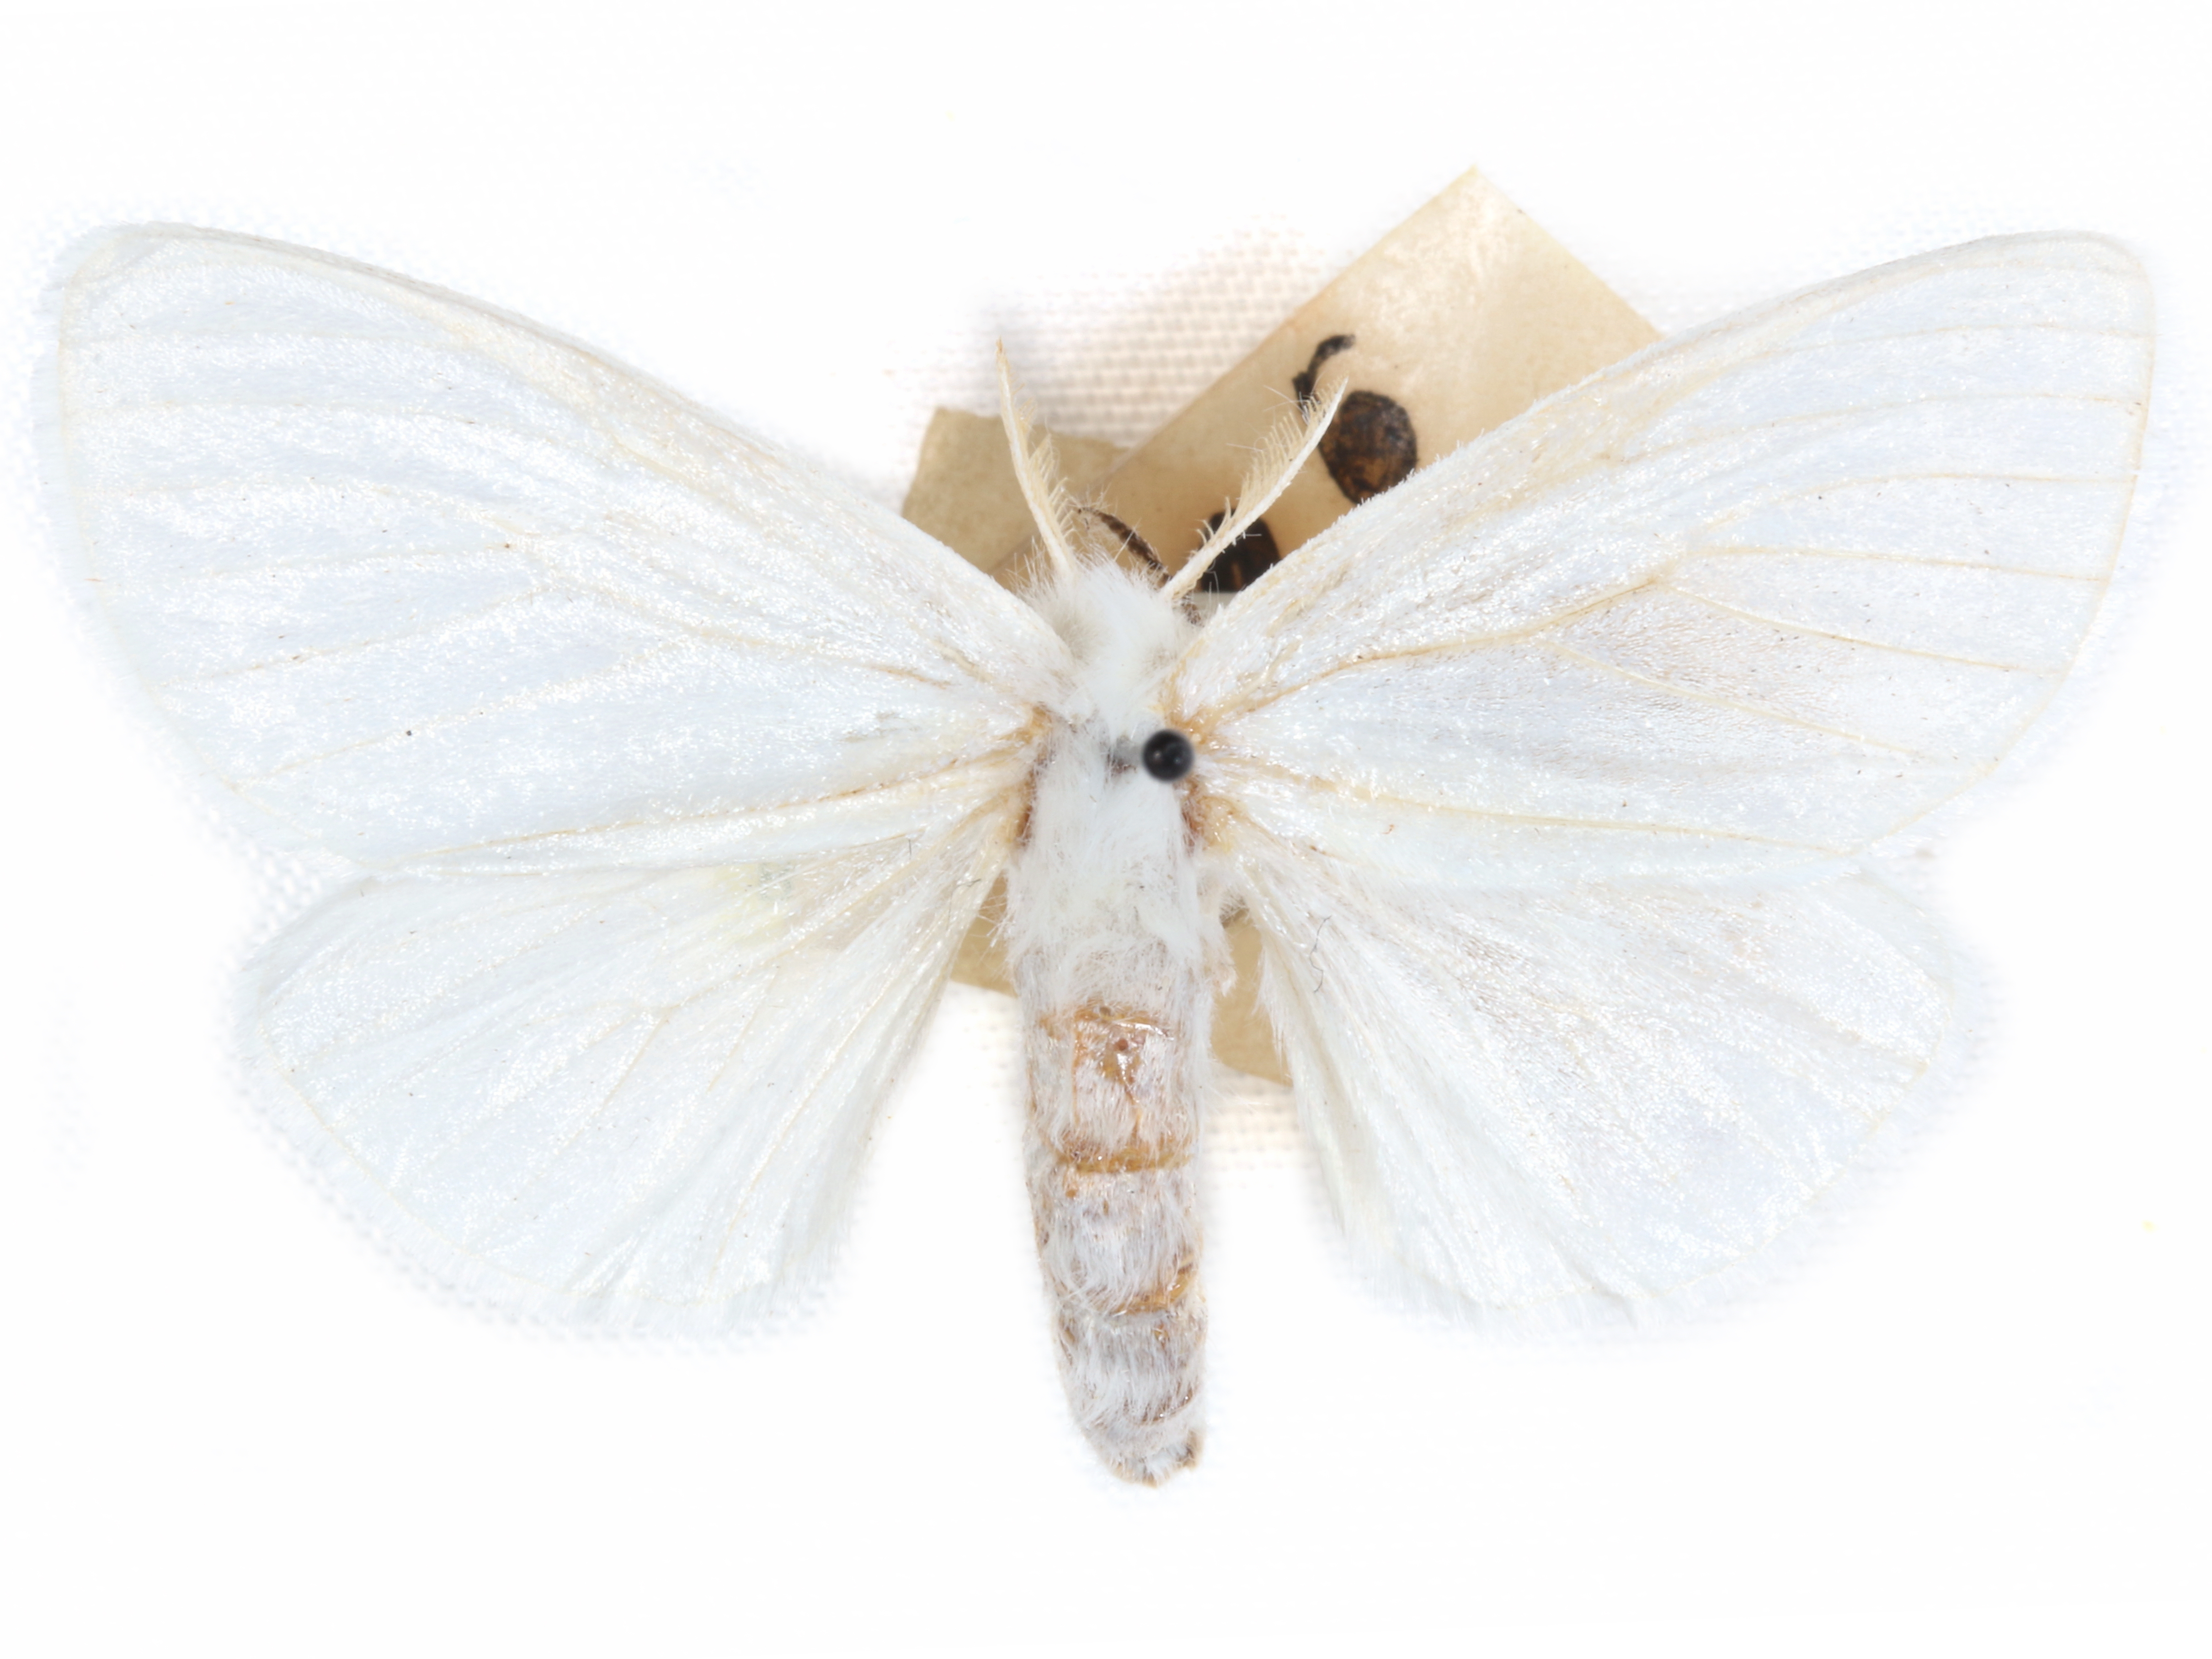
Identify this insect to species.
Leucophobetron argyrorrhoea
